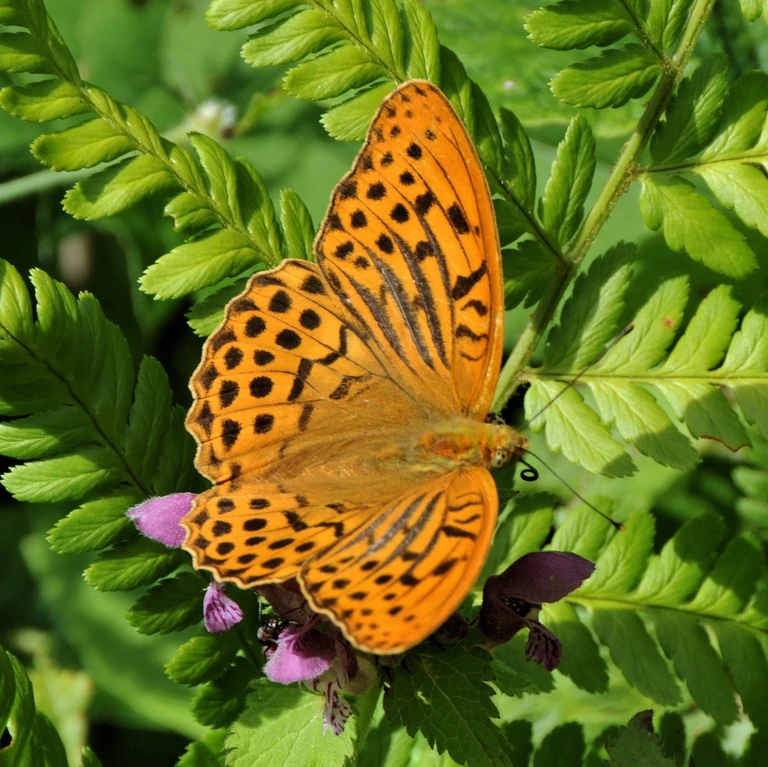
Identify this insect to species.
Argynnis paphia
